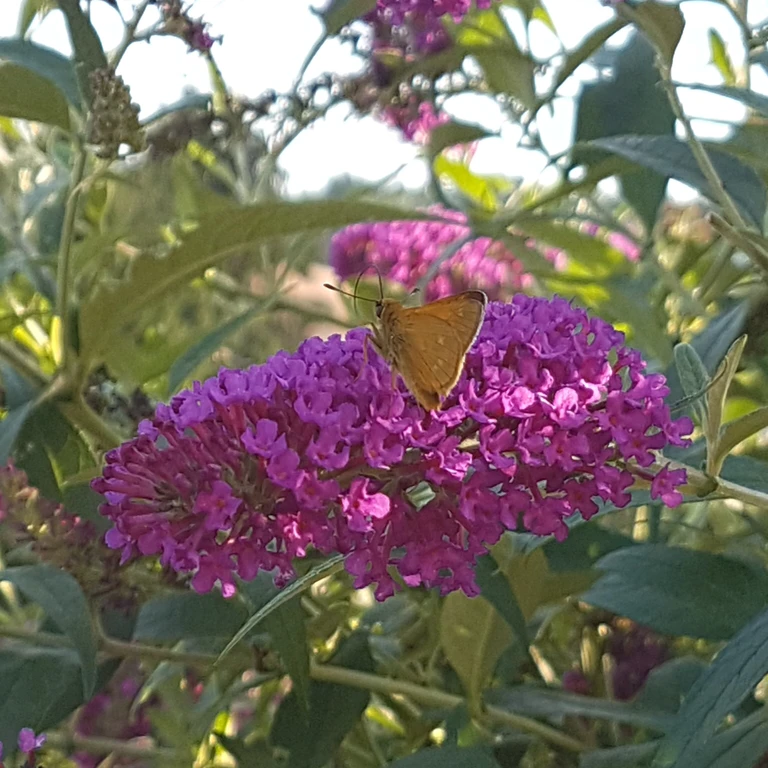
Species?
Ochlodes sylvanus (also Ochlodes venata)
